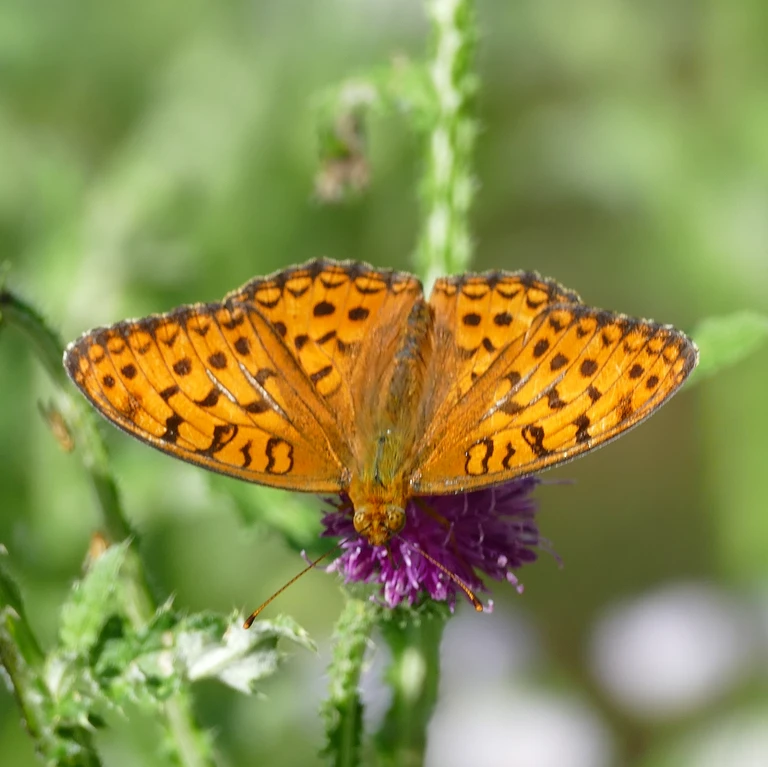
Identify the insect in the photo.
Fabriciana adippe
